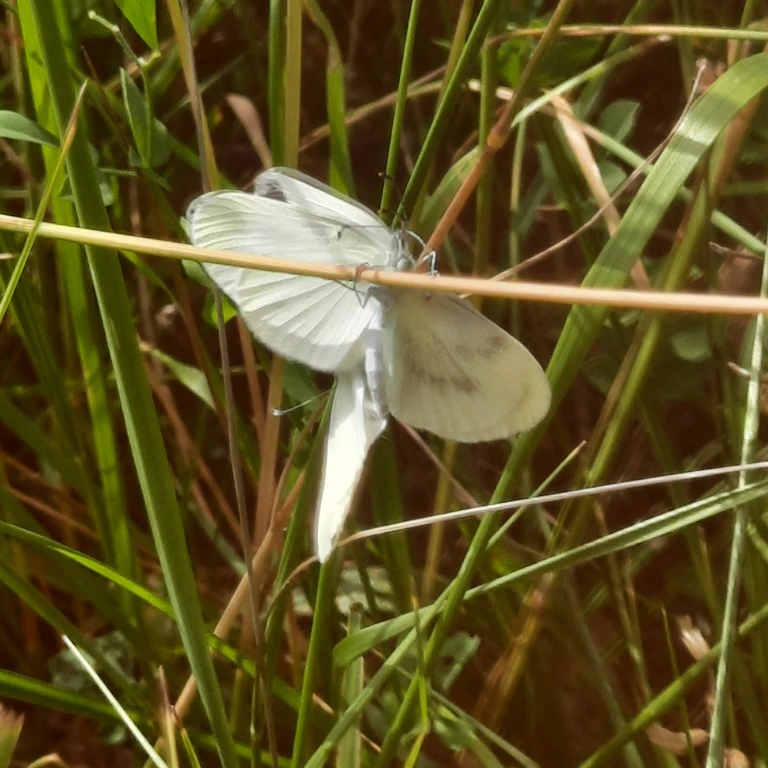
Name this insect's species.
Leptidea sinapis/juvernica
